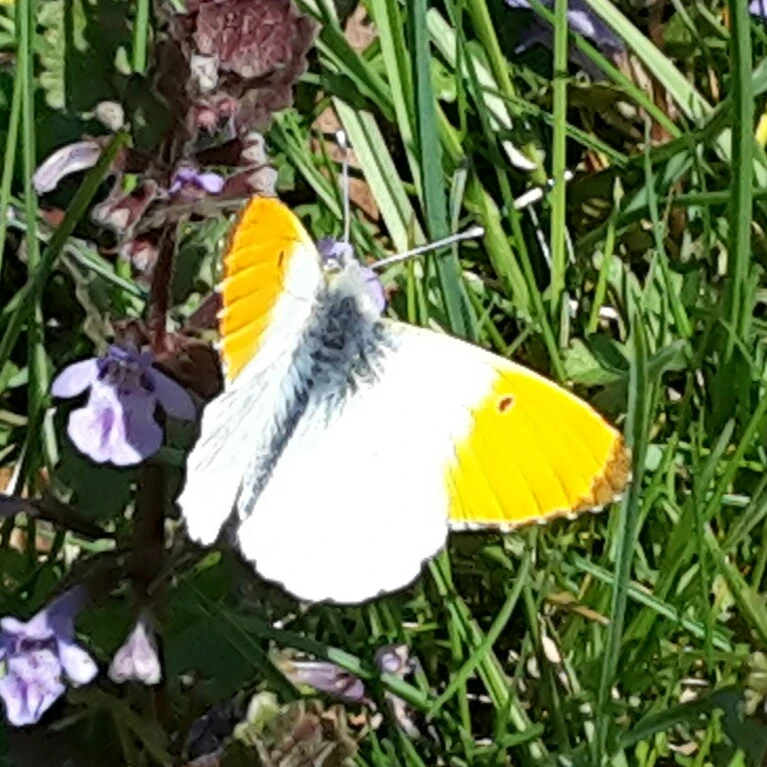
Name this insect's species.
Anthocharis cardamines
